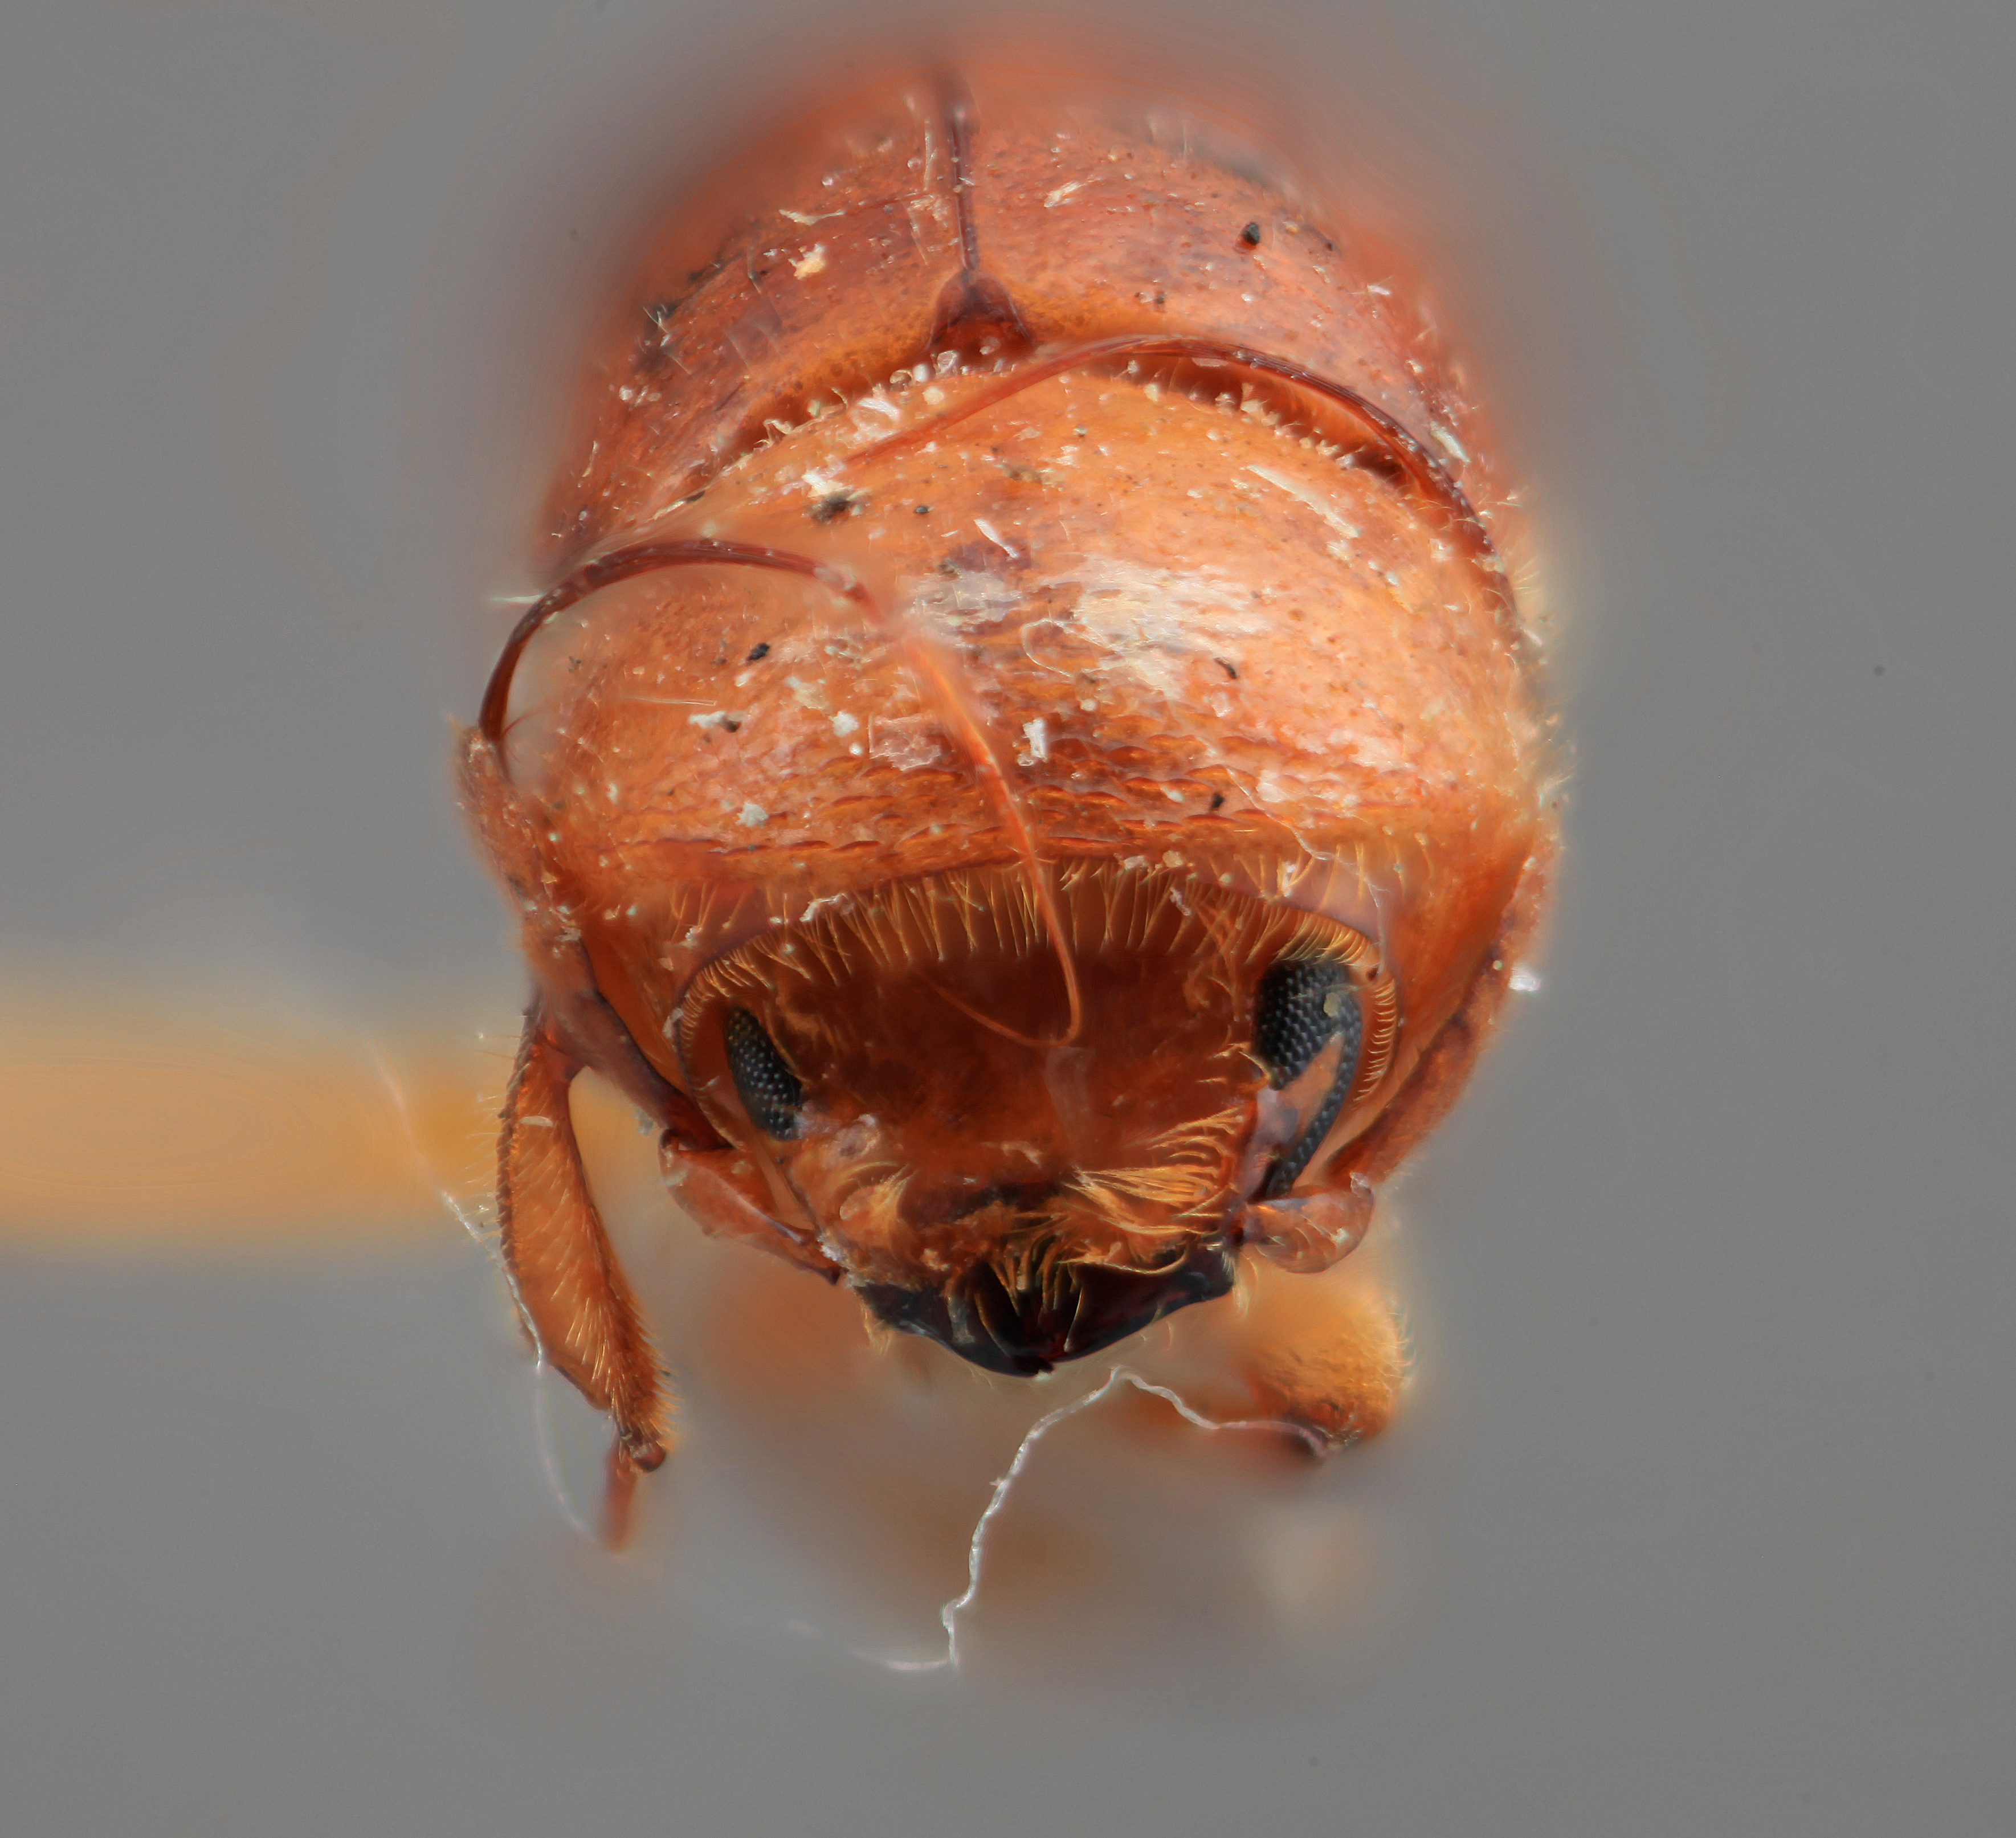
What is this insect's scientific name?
Corthylus truncatus
